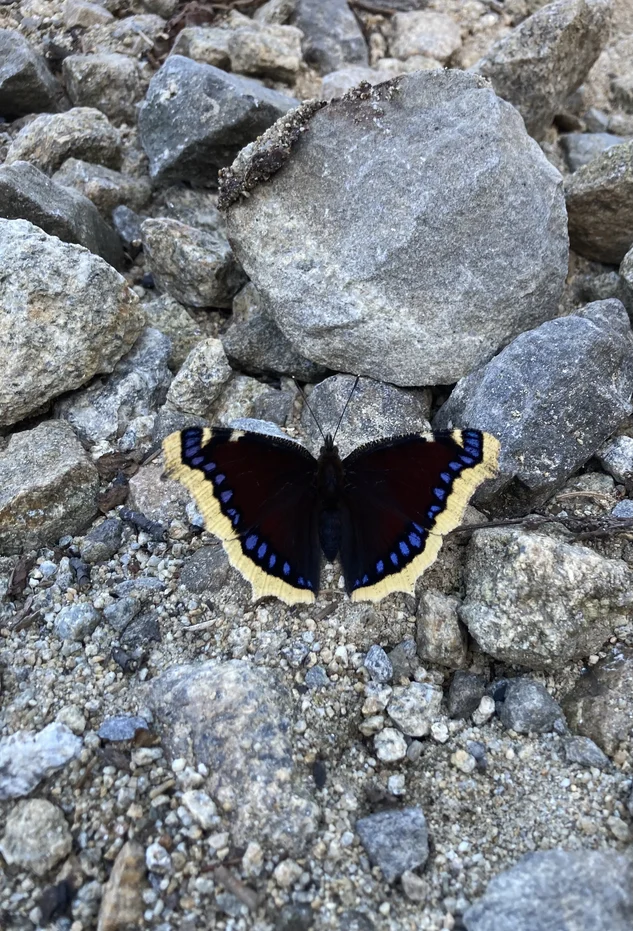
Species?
Nymphalis antiopa
